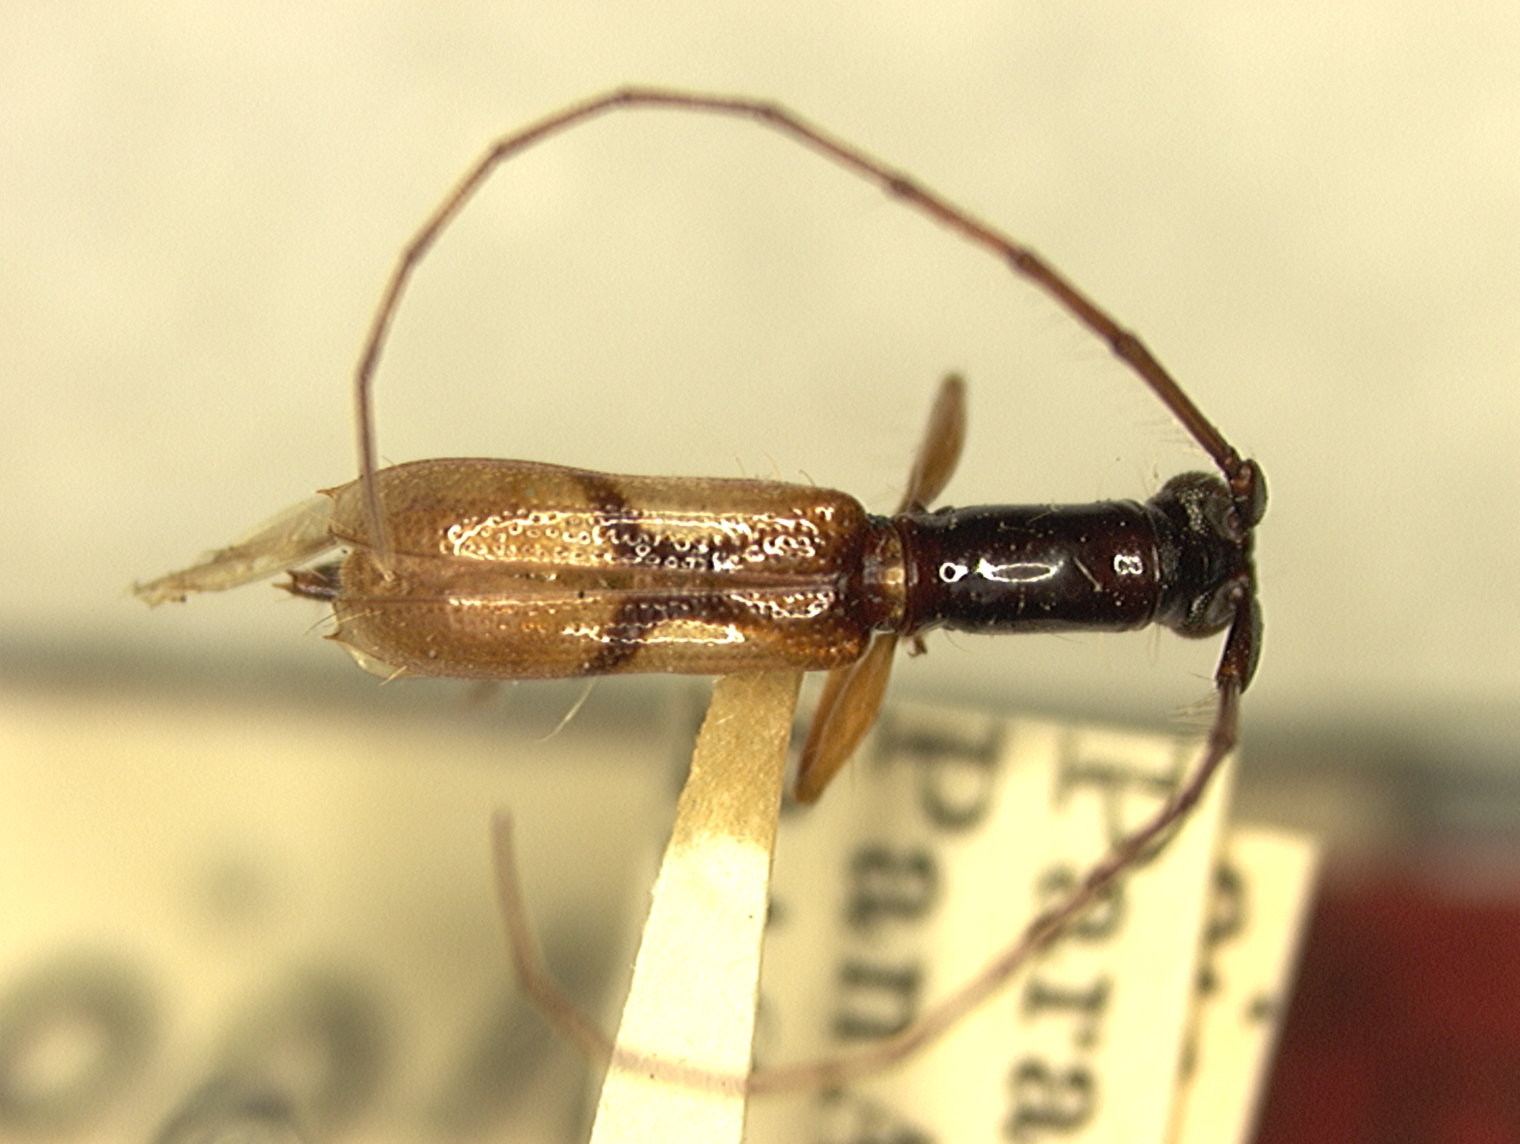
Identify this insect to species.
Gnomidolon insulicola (also Octoplon piceicollis)
